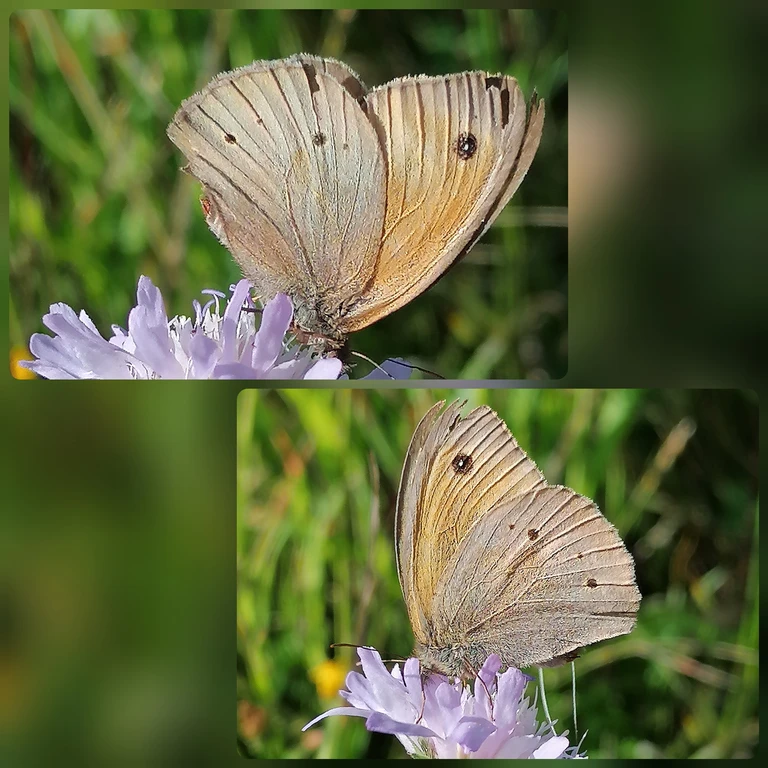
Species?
Maniola jurtina
